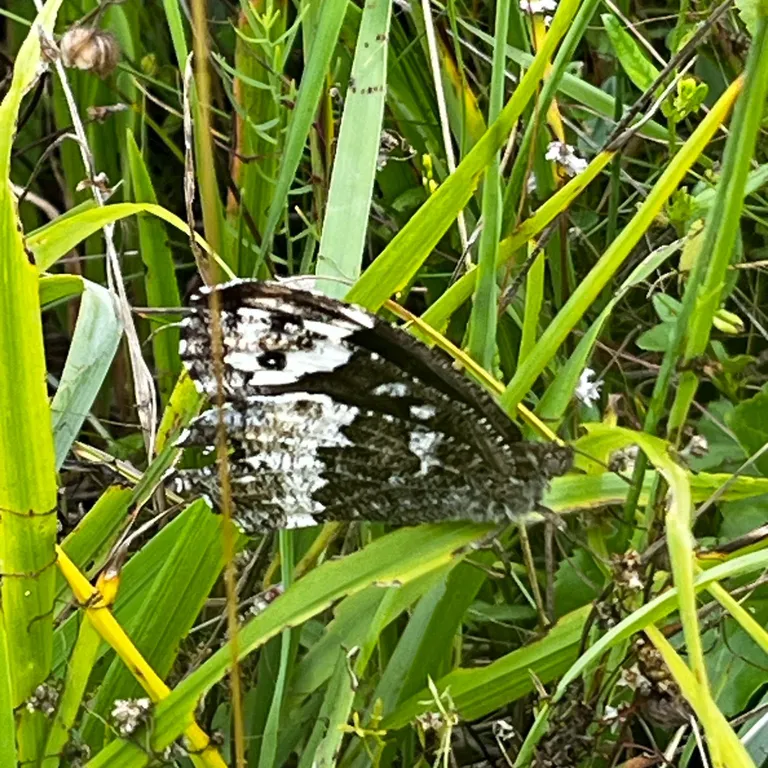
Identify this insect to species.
Brintesia circe
